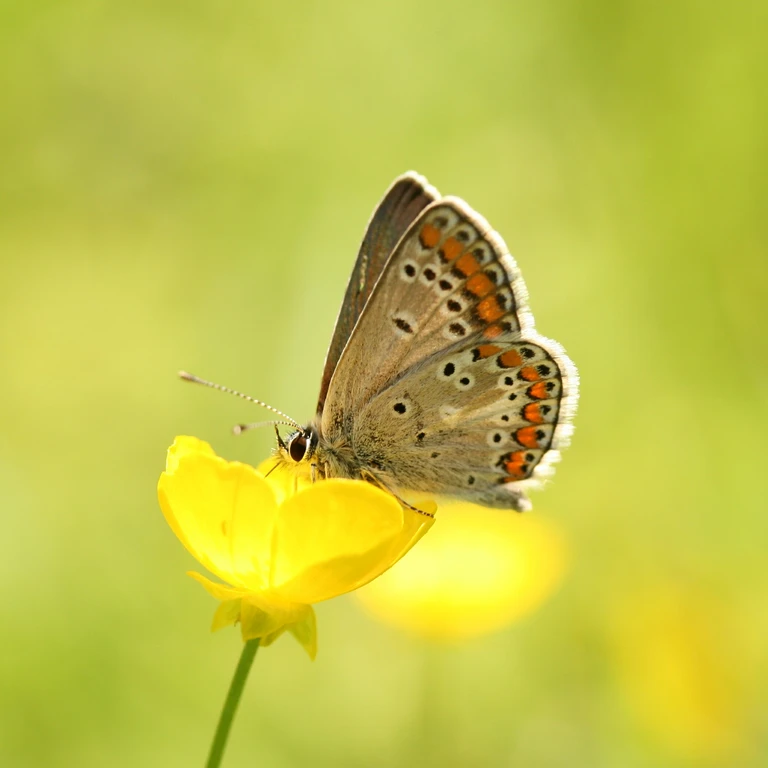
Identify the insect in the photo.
Aricia agestis/artaxerxes
